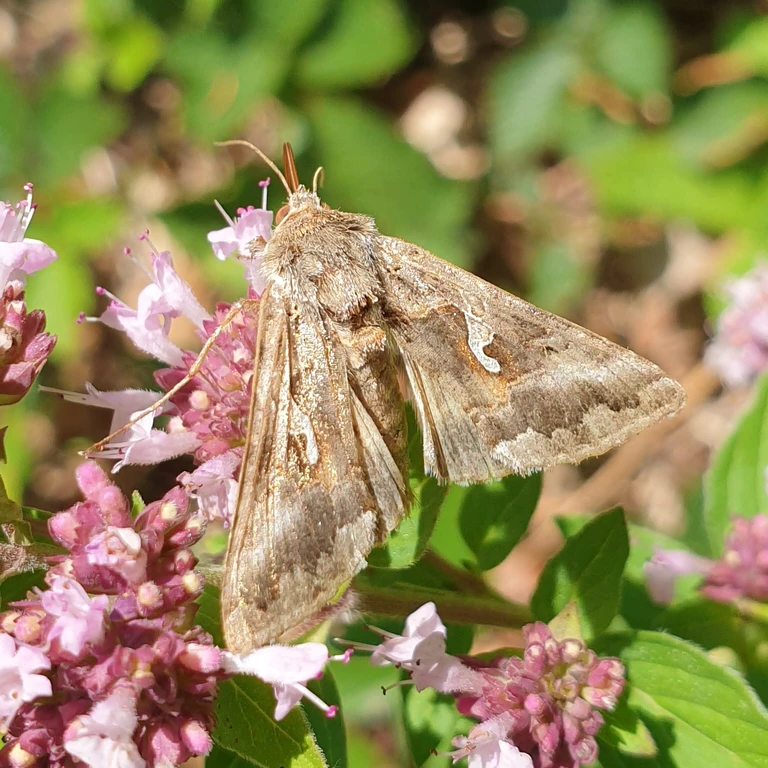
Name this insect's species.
Autographa gamma
